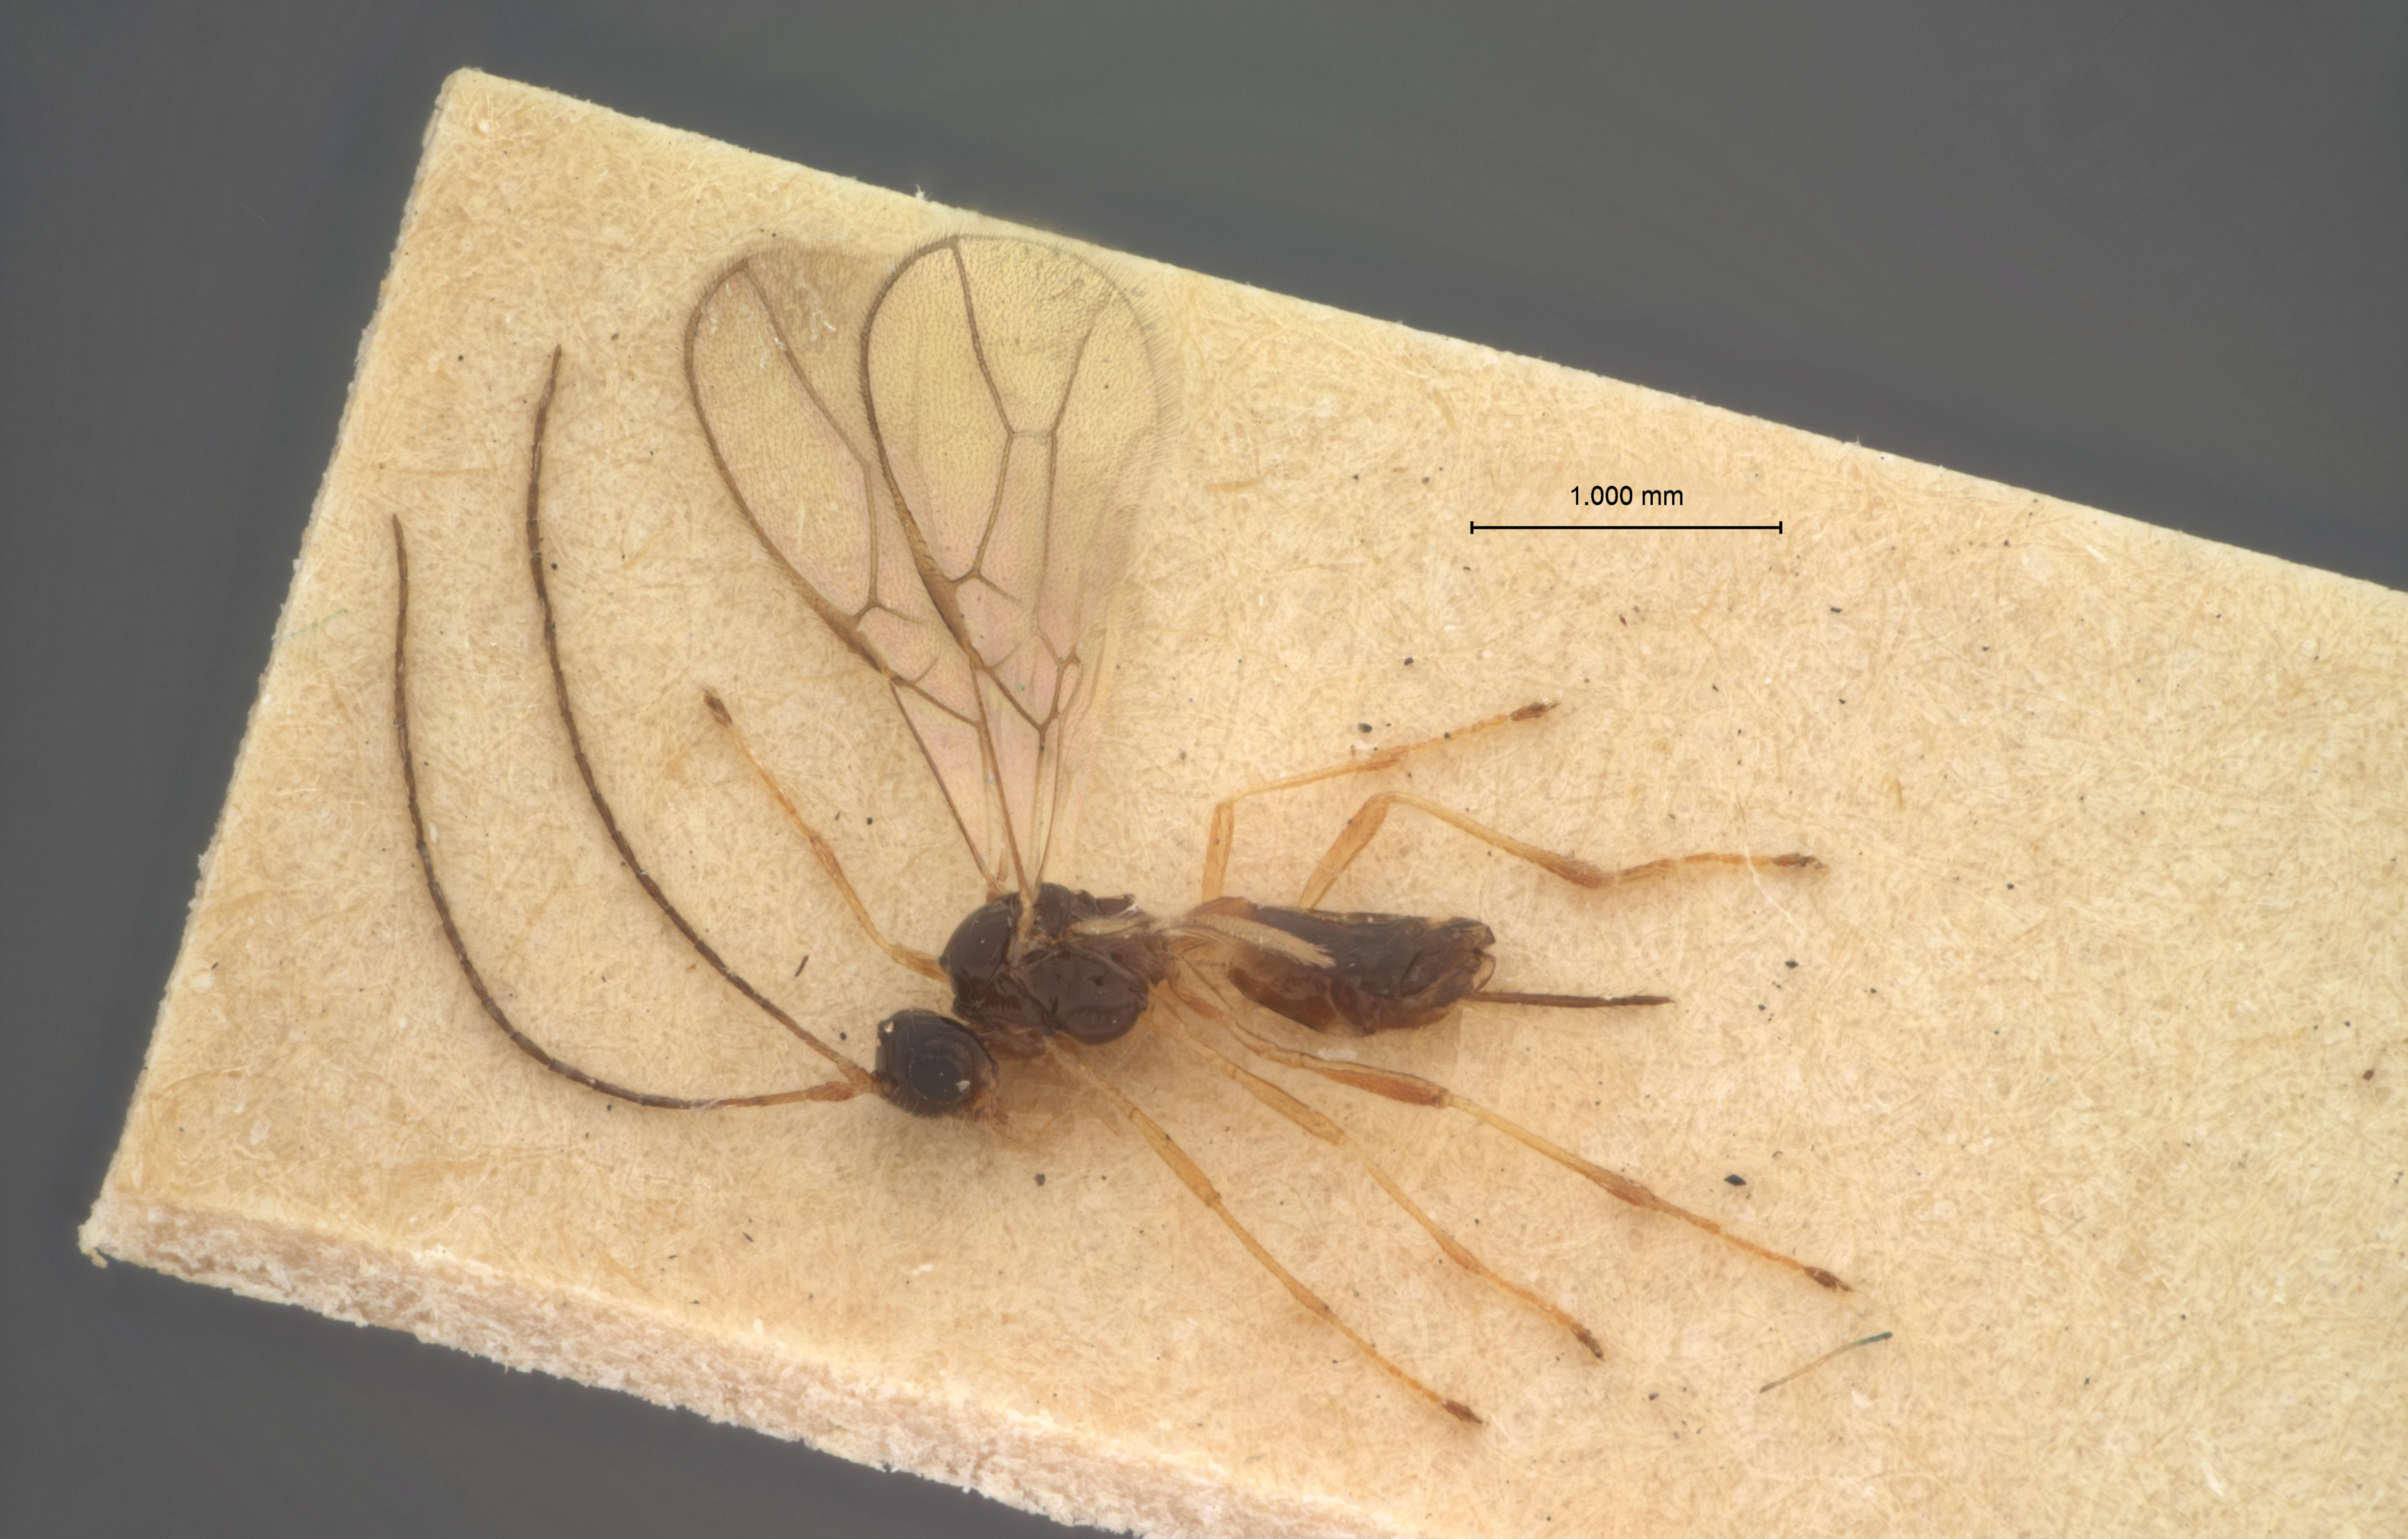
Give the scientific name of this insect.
Phaenocarpa tacita
